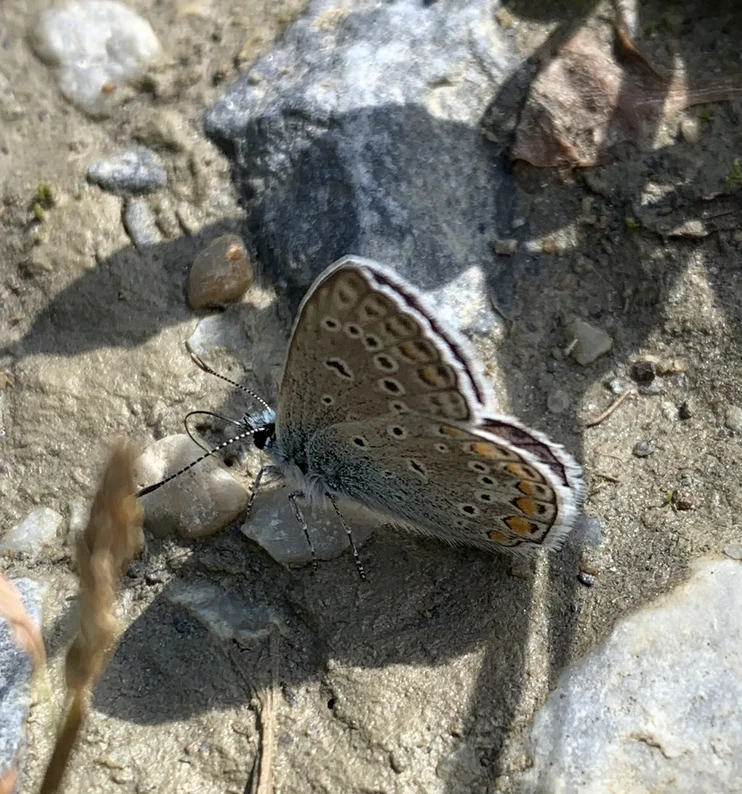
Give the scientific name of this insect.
Polyommatus icarus
